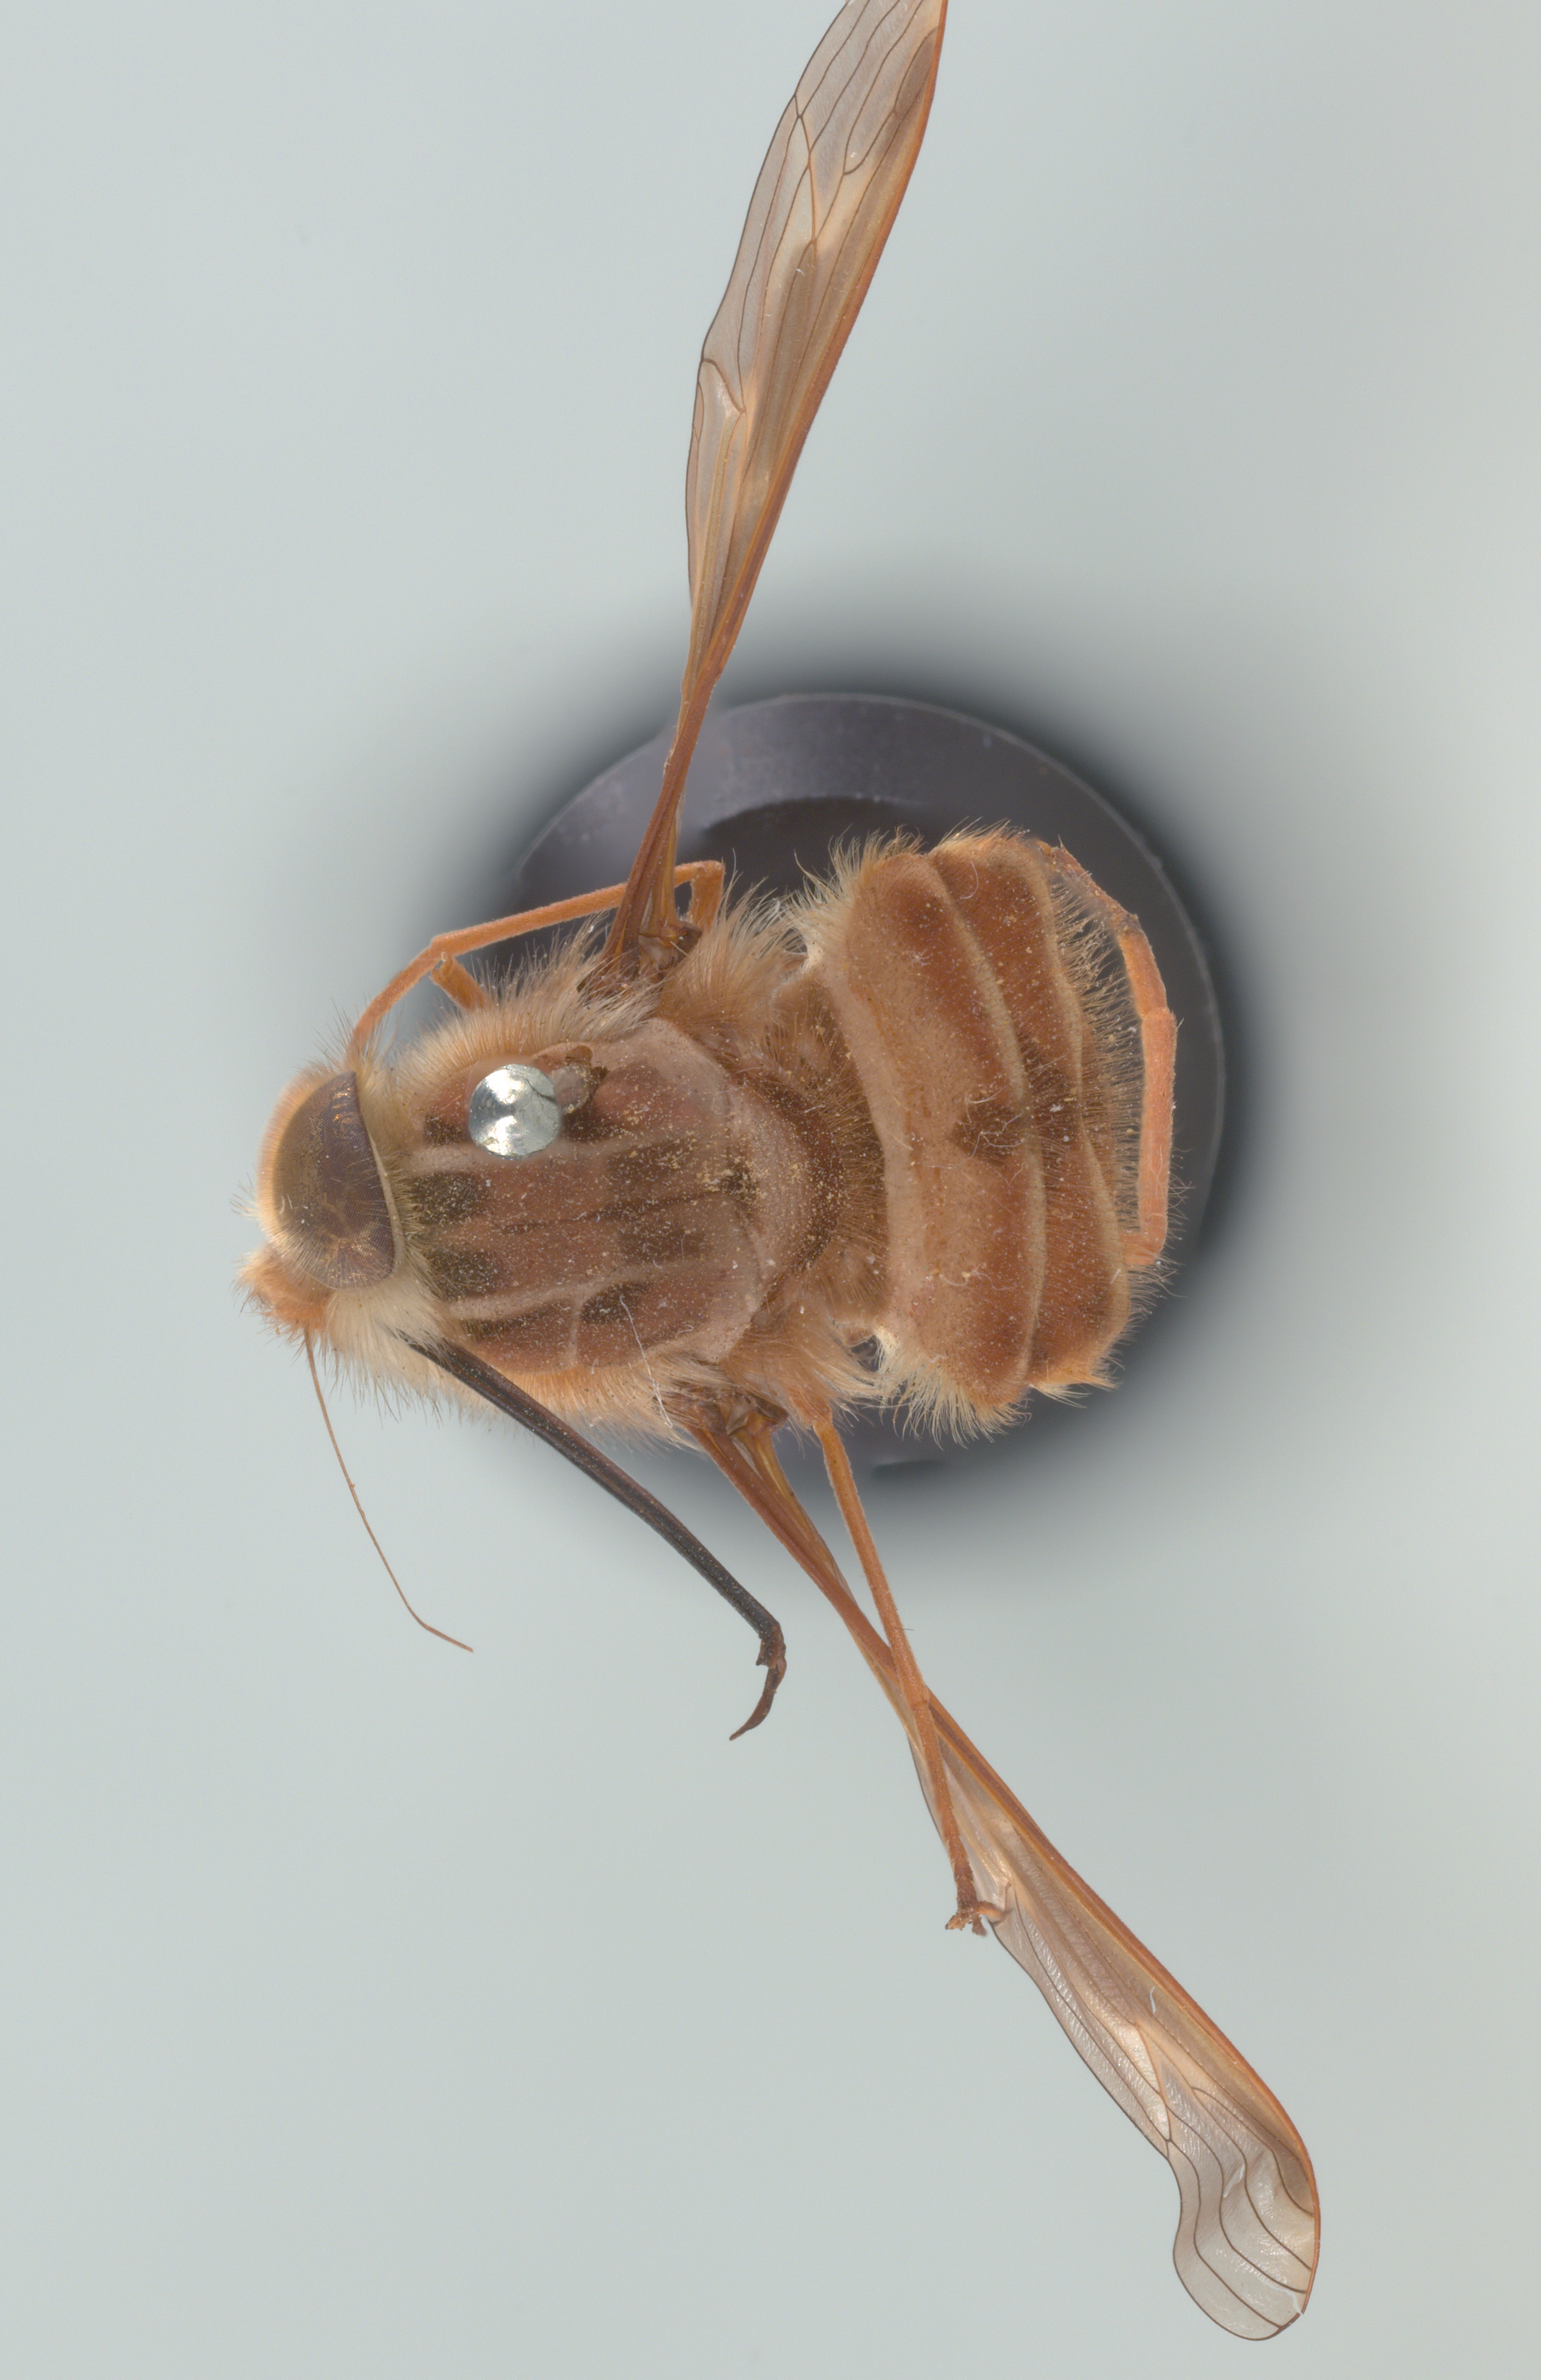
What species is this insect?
Hirmoneura nubipennis (also Trichophthalma nubipennis)
